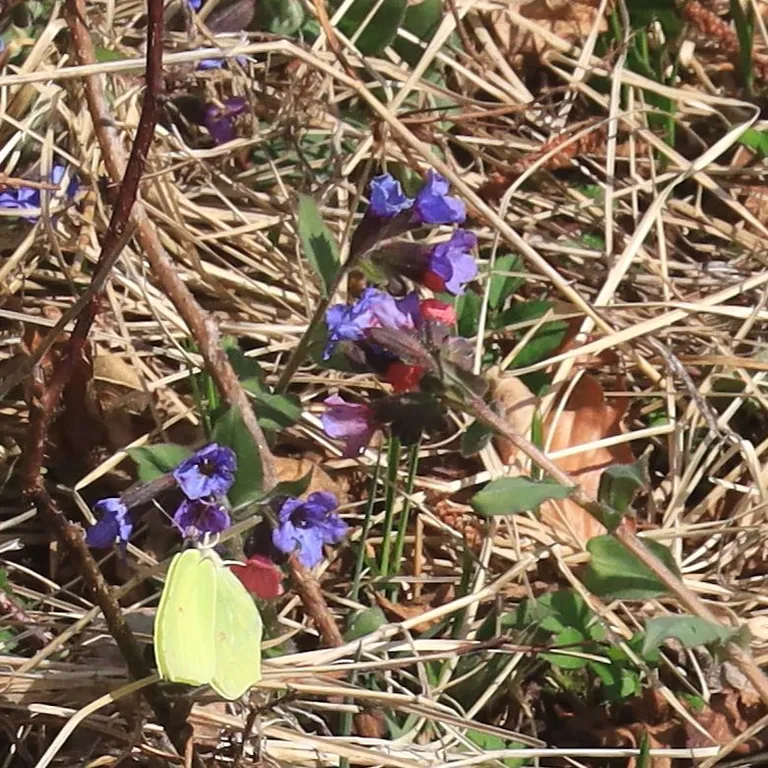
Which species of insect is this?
Gonepteryx rhamni
